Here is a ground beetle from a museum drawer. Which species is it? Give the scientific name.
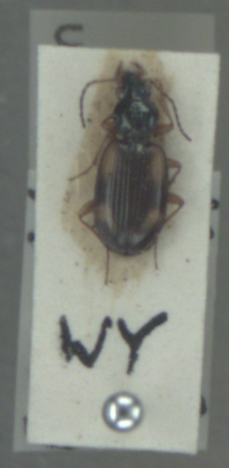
Bembidion tetracolum
